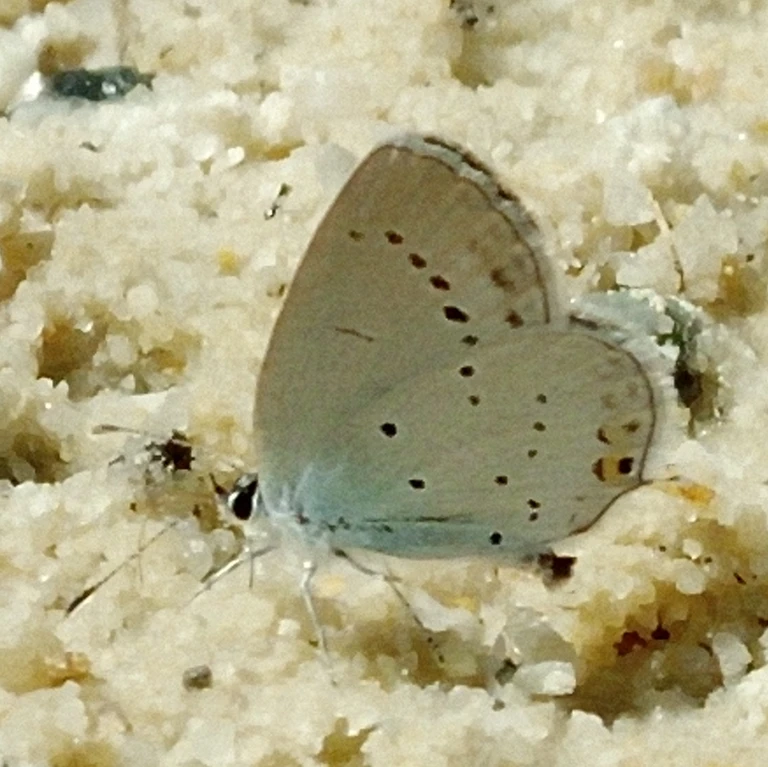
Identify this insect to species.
Cupido argiades (also Elkalyce argiades)
